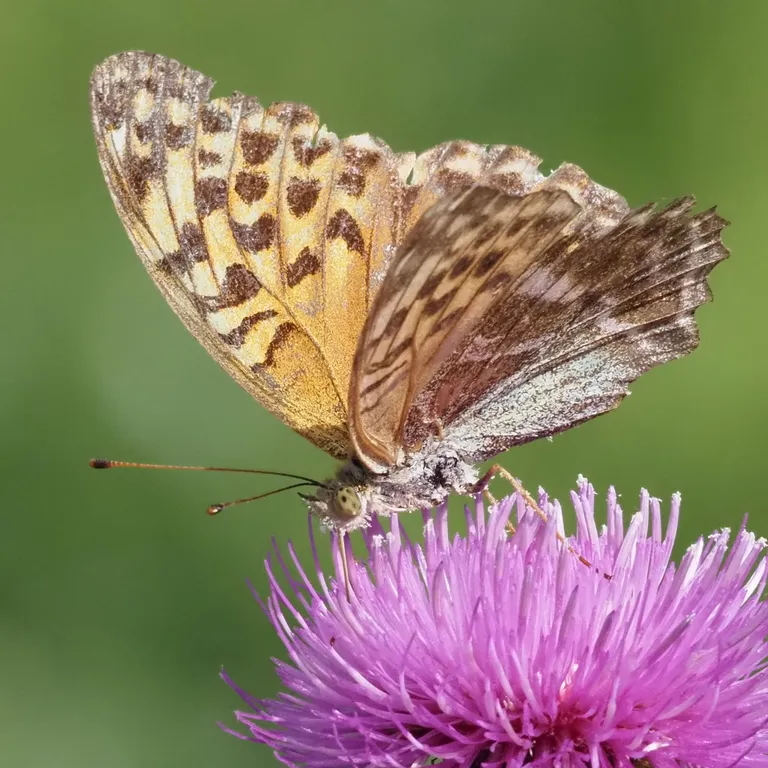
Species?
Argynnis paphia
